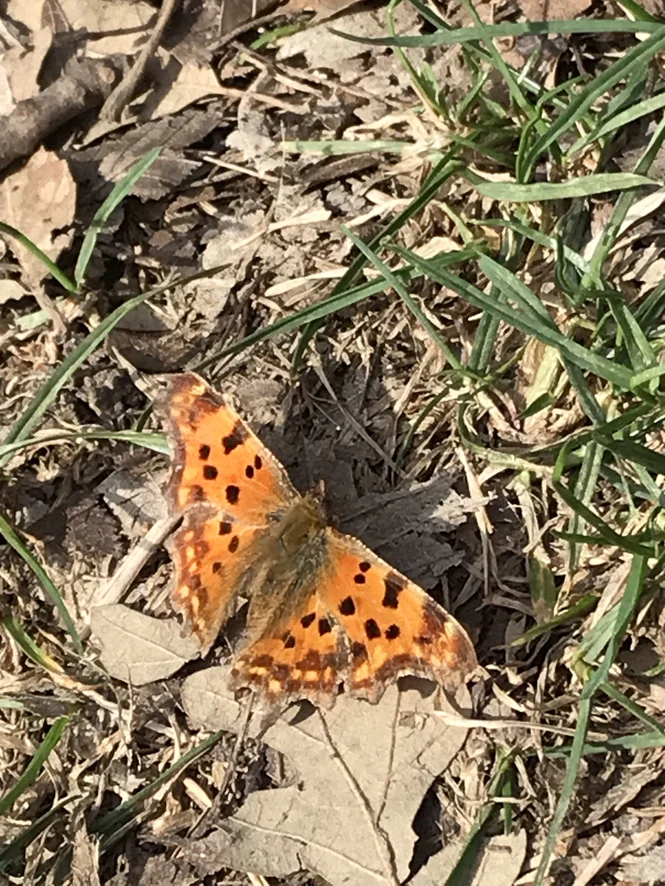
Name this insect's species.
Polygonia c-album
